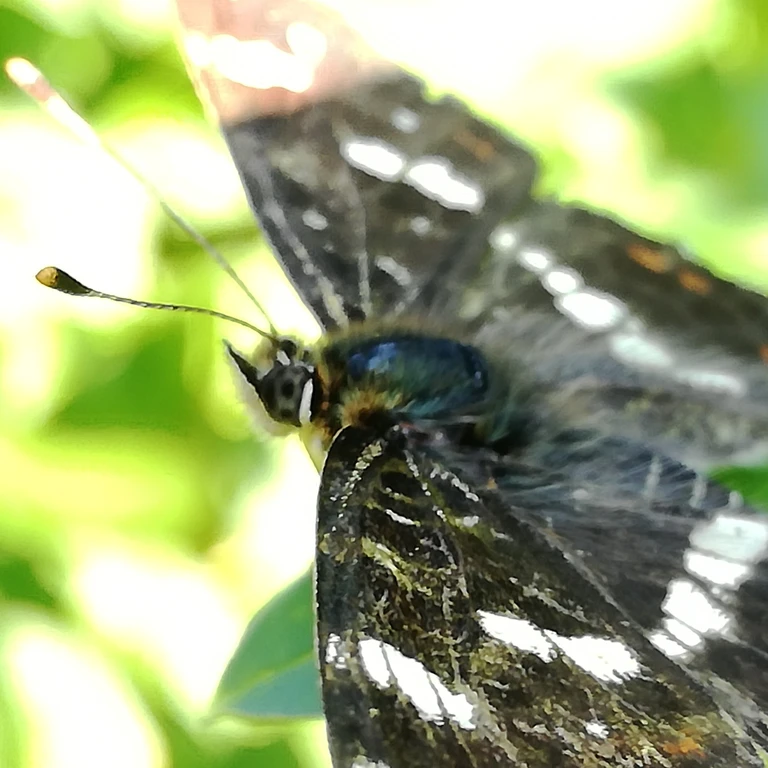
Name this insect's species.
Araschnia levana
